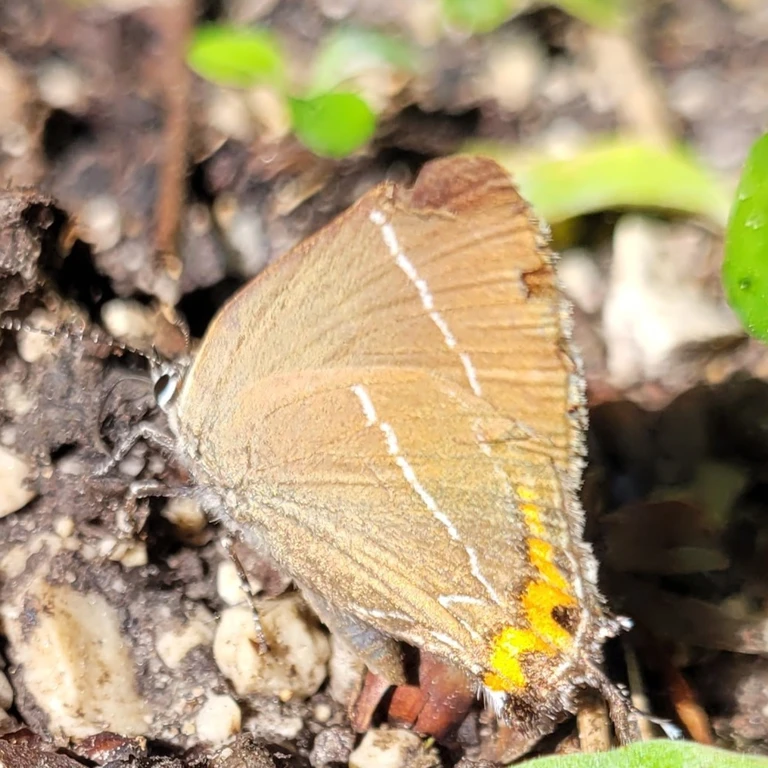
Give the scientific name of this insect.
Satyrium w-album
